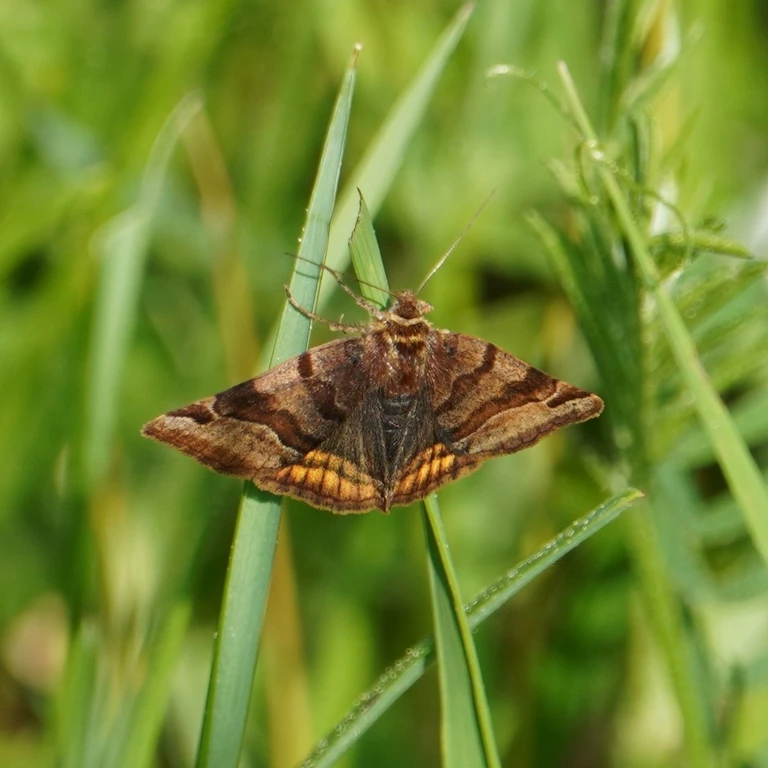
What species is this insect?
Euclidia glyphica
